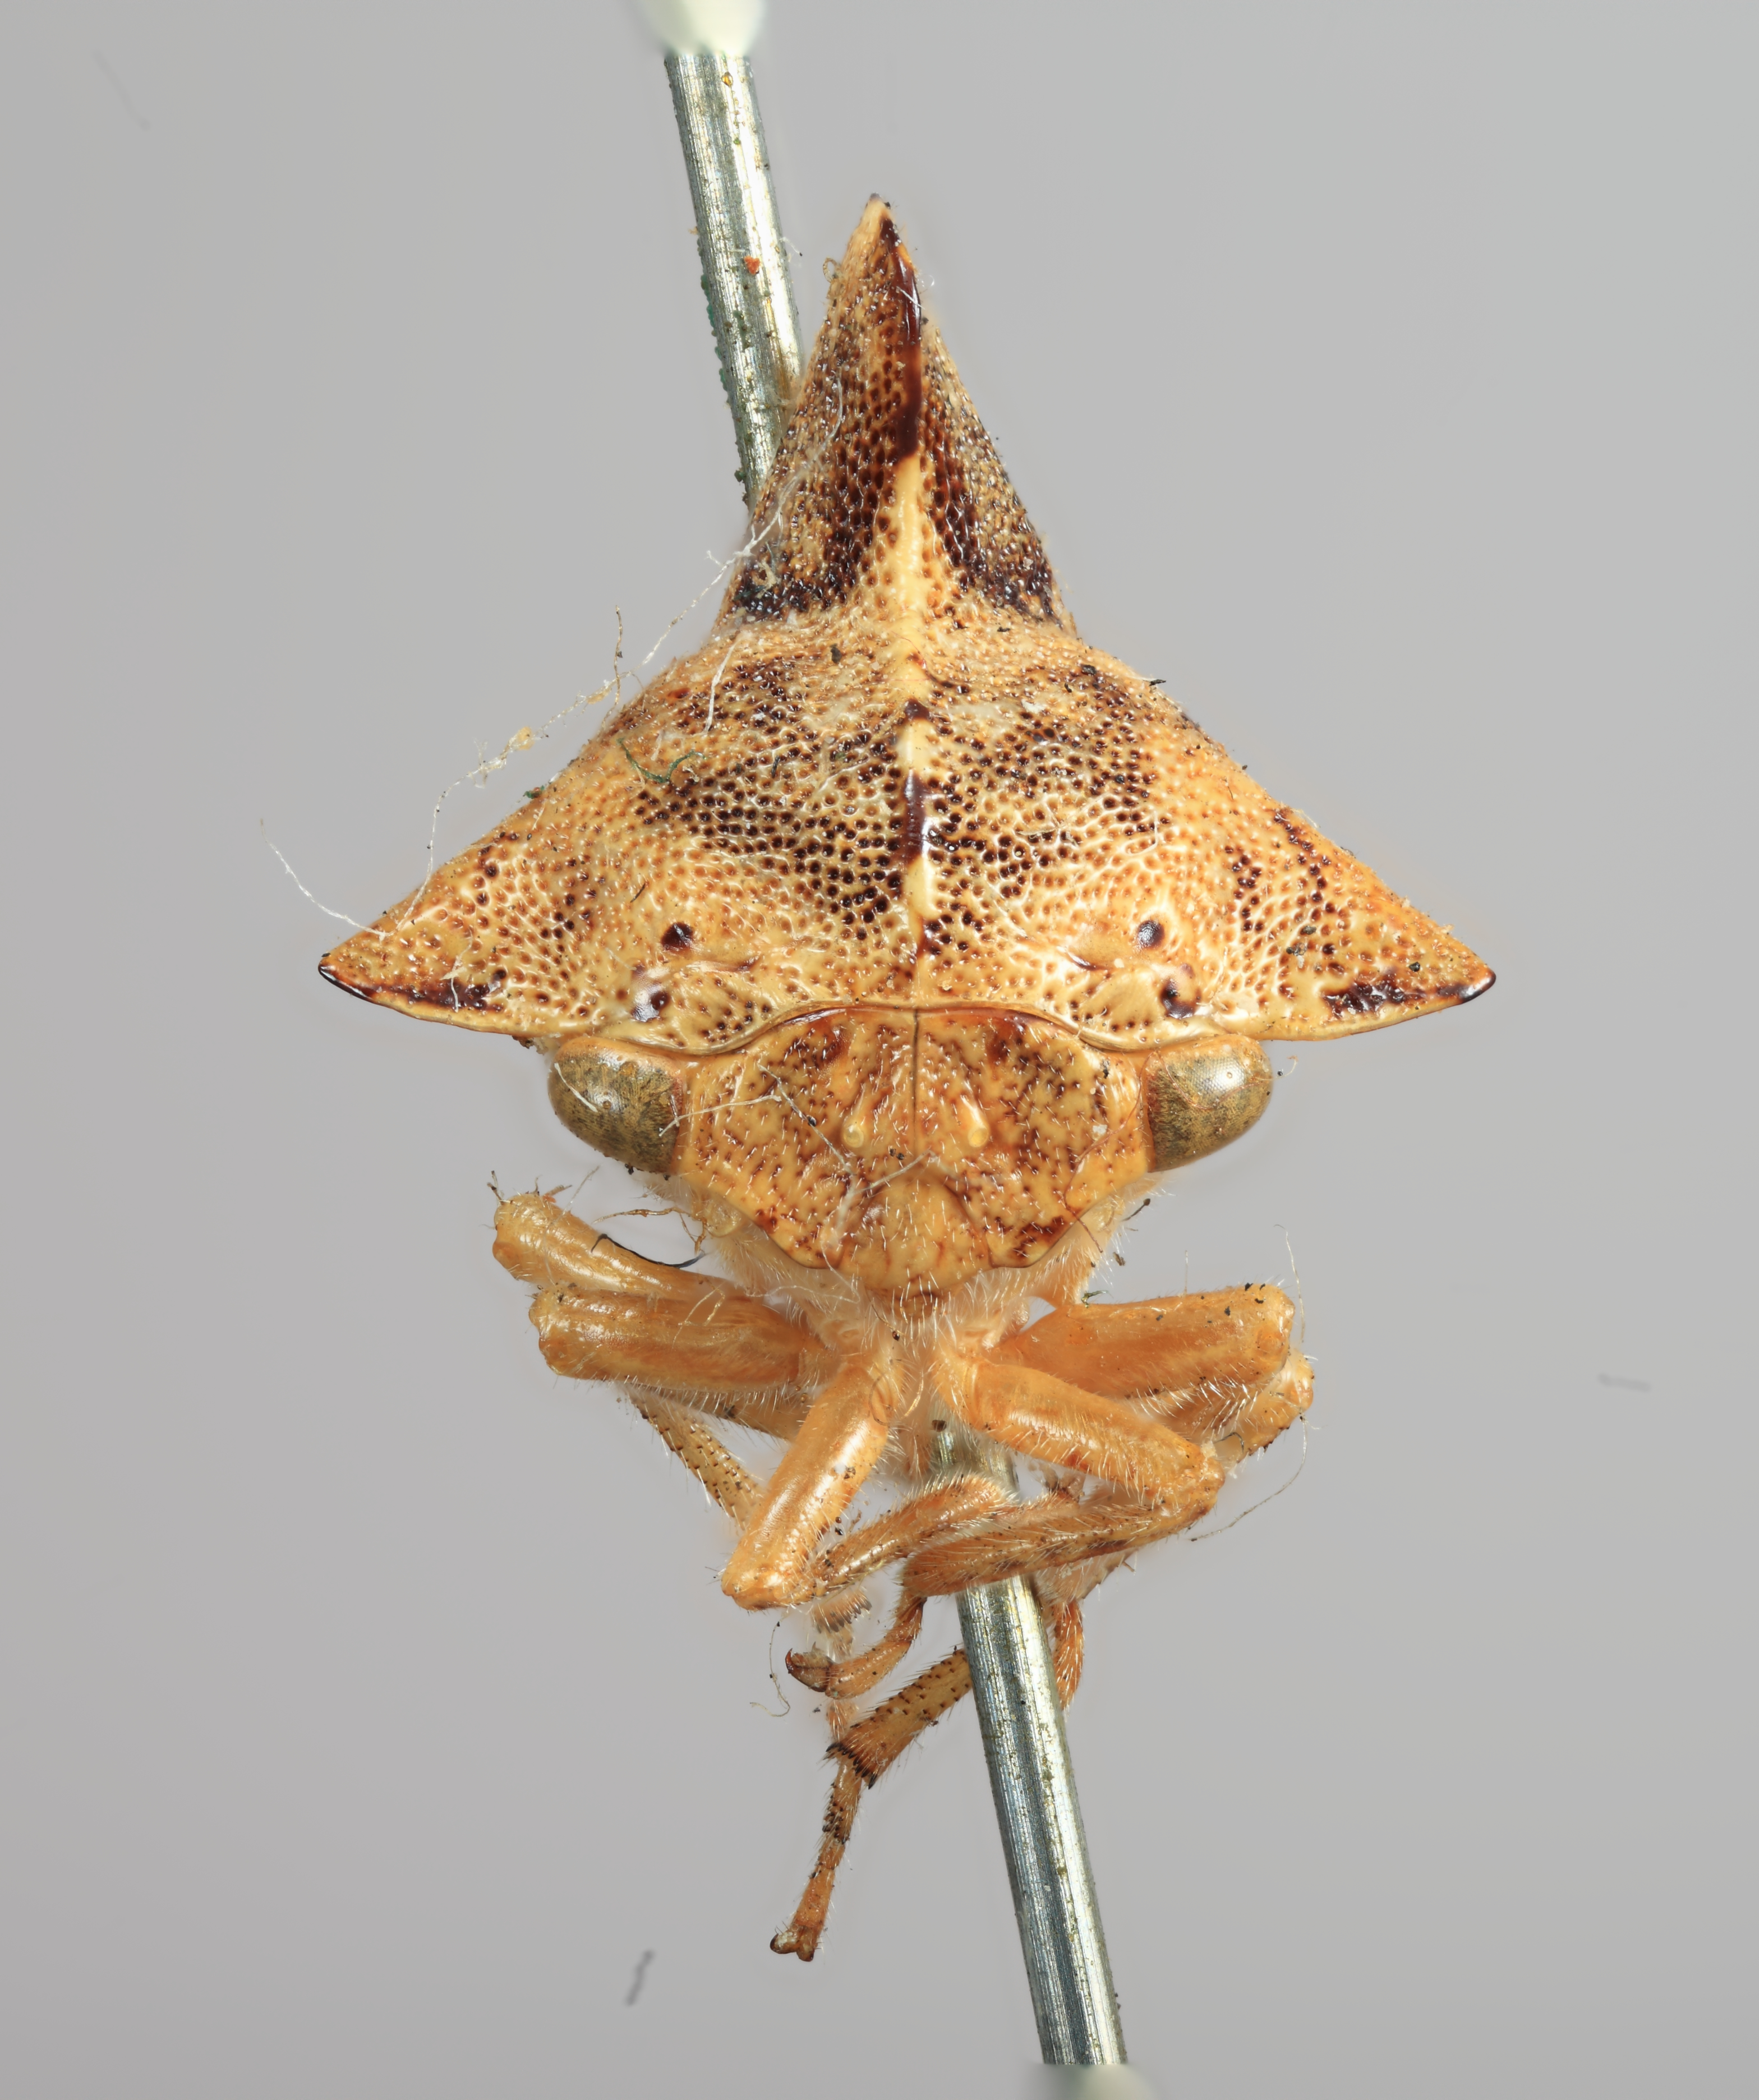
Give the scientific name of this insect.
Heliria gibberata
